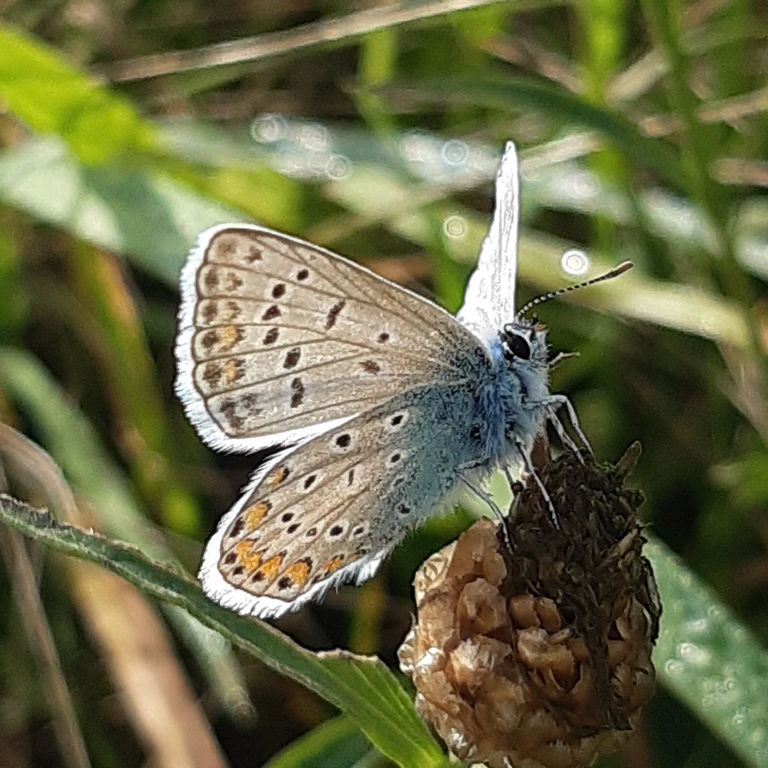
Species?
Polyommatus icarus
